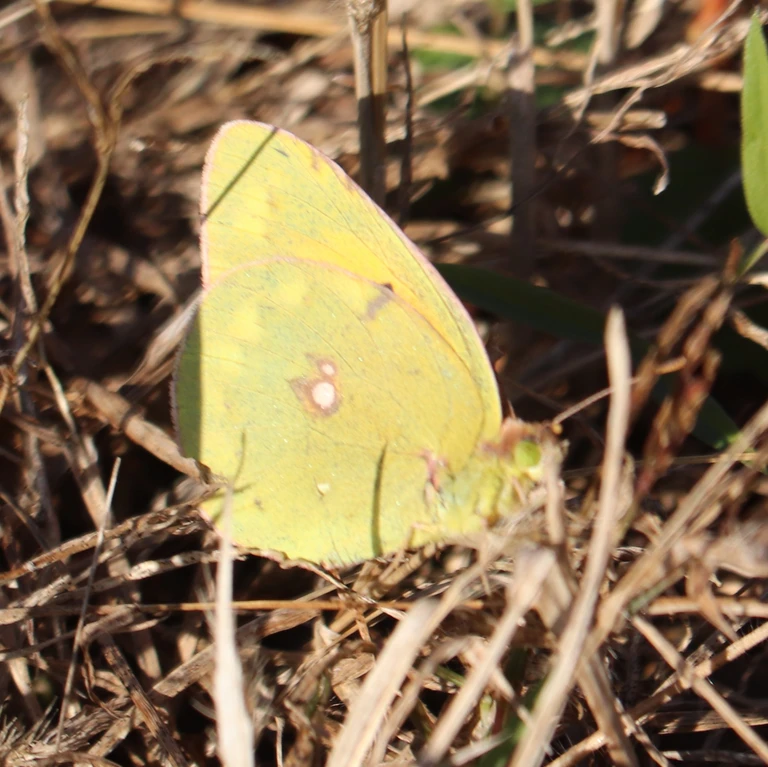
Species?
Colias croceus
